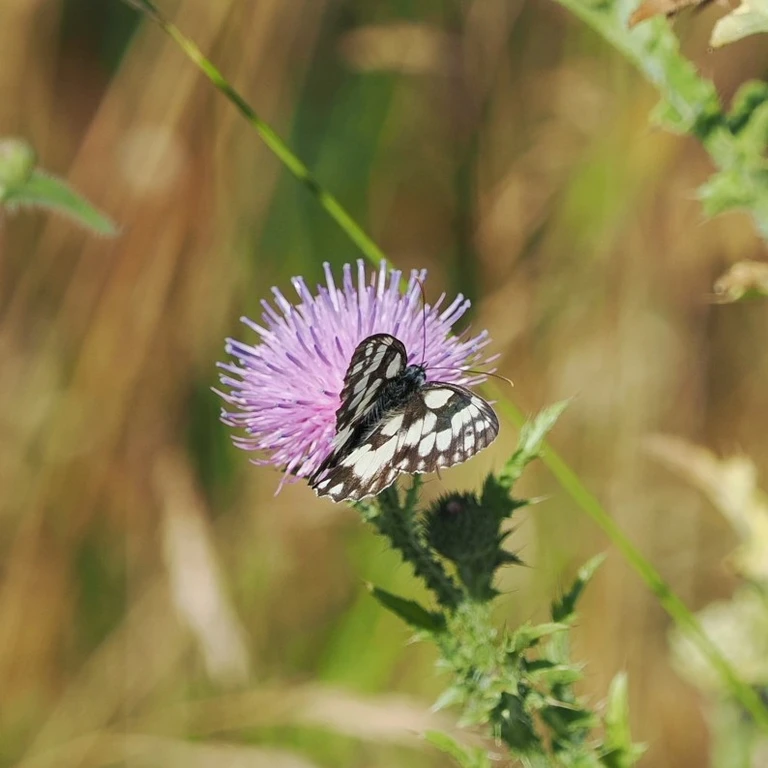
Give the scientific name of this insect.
Melanargia galathea
